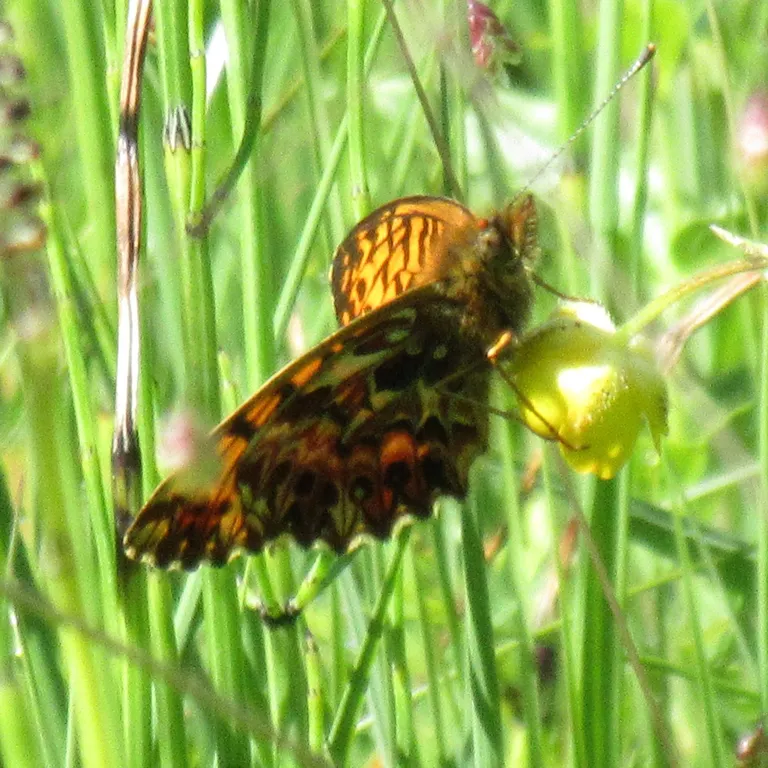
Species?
Boloria titania
